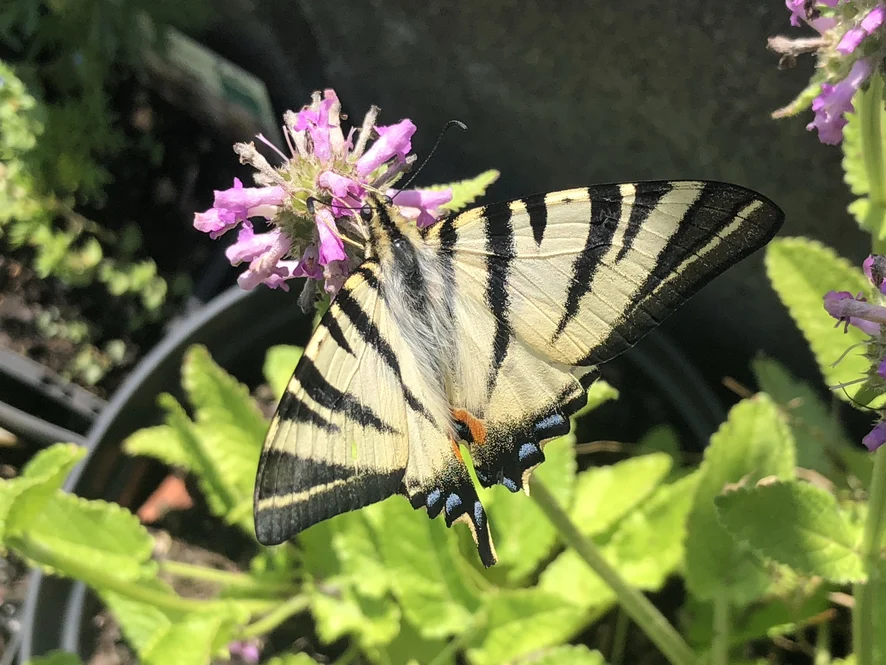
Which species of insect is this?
Iphiclides podalirius
